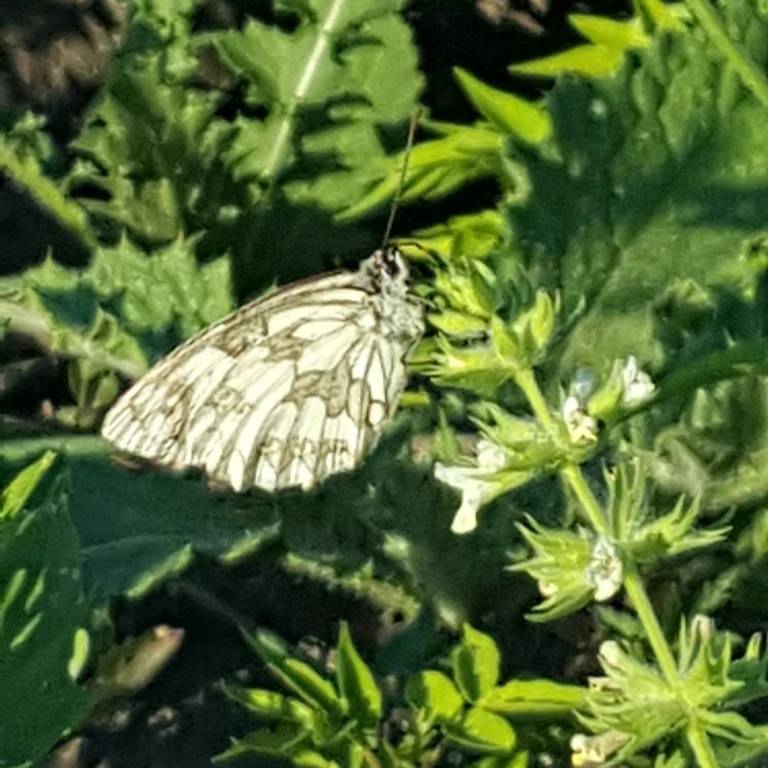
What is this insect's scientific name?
Melanargia galathea
